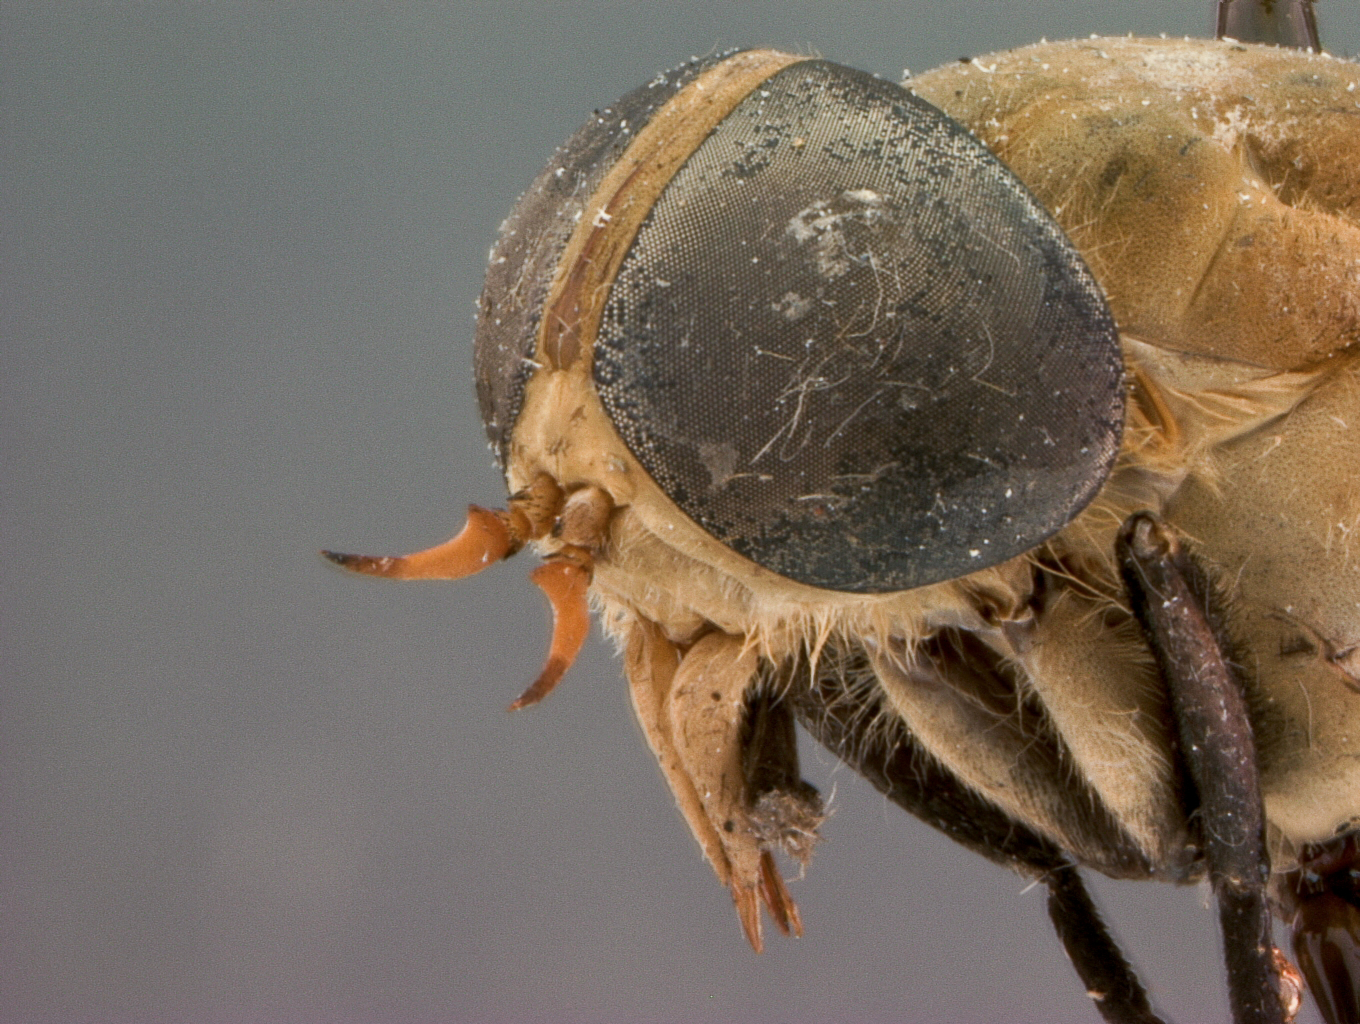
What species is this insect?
Tabanus fascius
